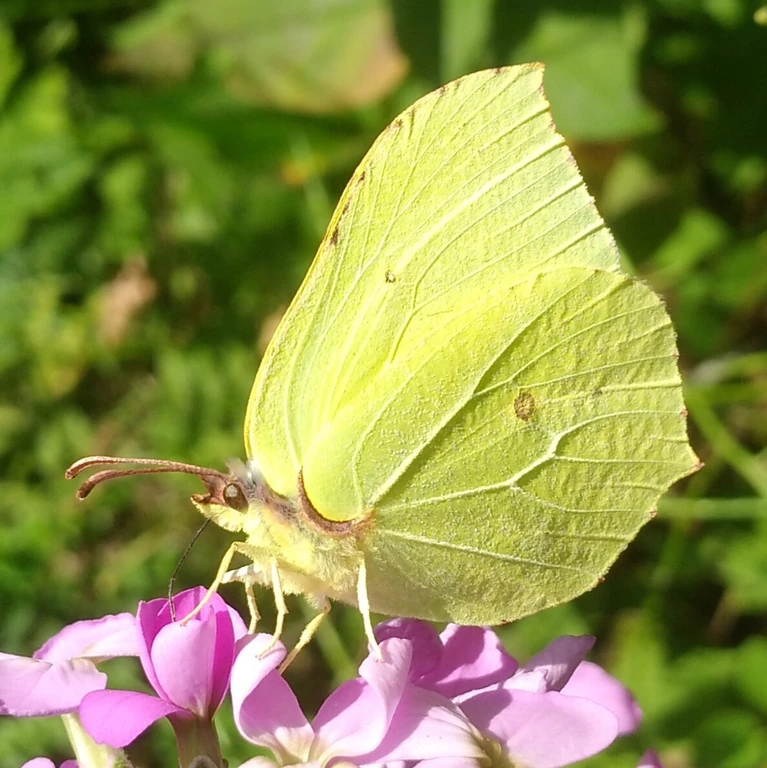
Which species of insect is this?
Gonepteryx rhamni
